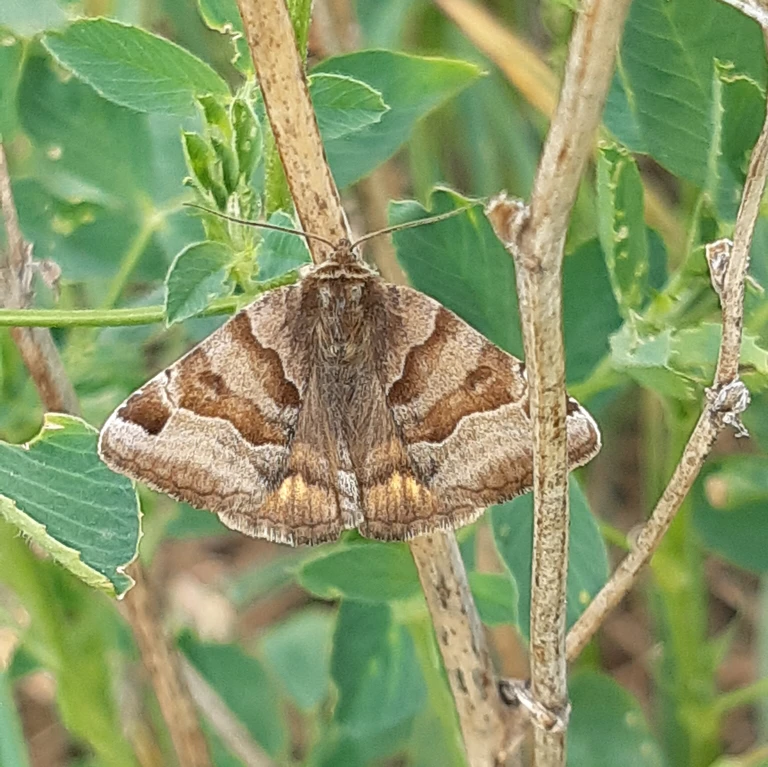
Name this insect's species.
Euclidia glyphica
